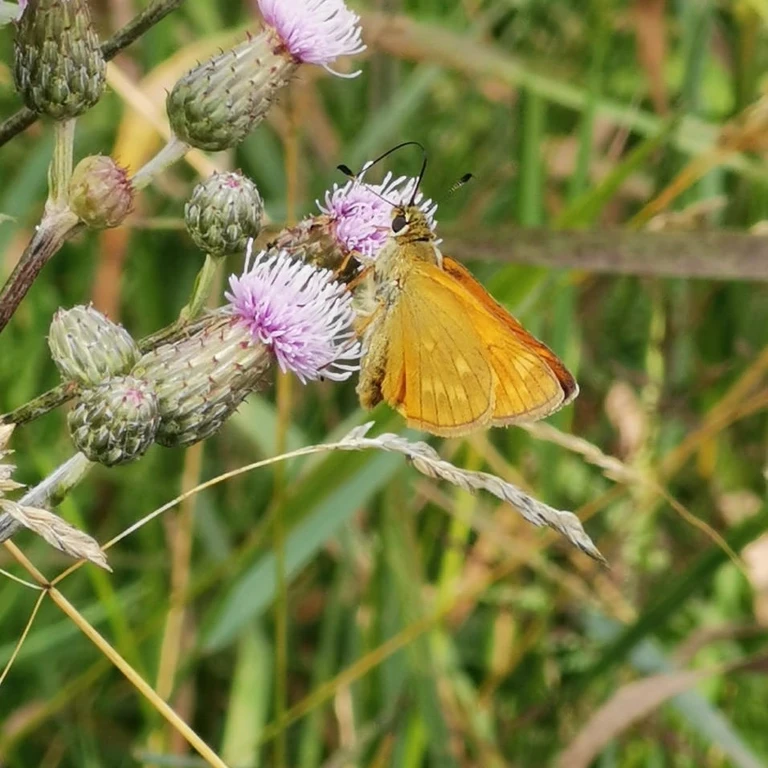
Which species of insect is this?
Ochlodes sylvanus (also Ochlodes venata)
